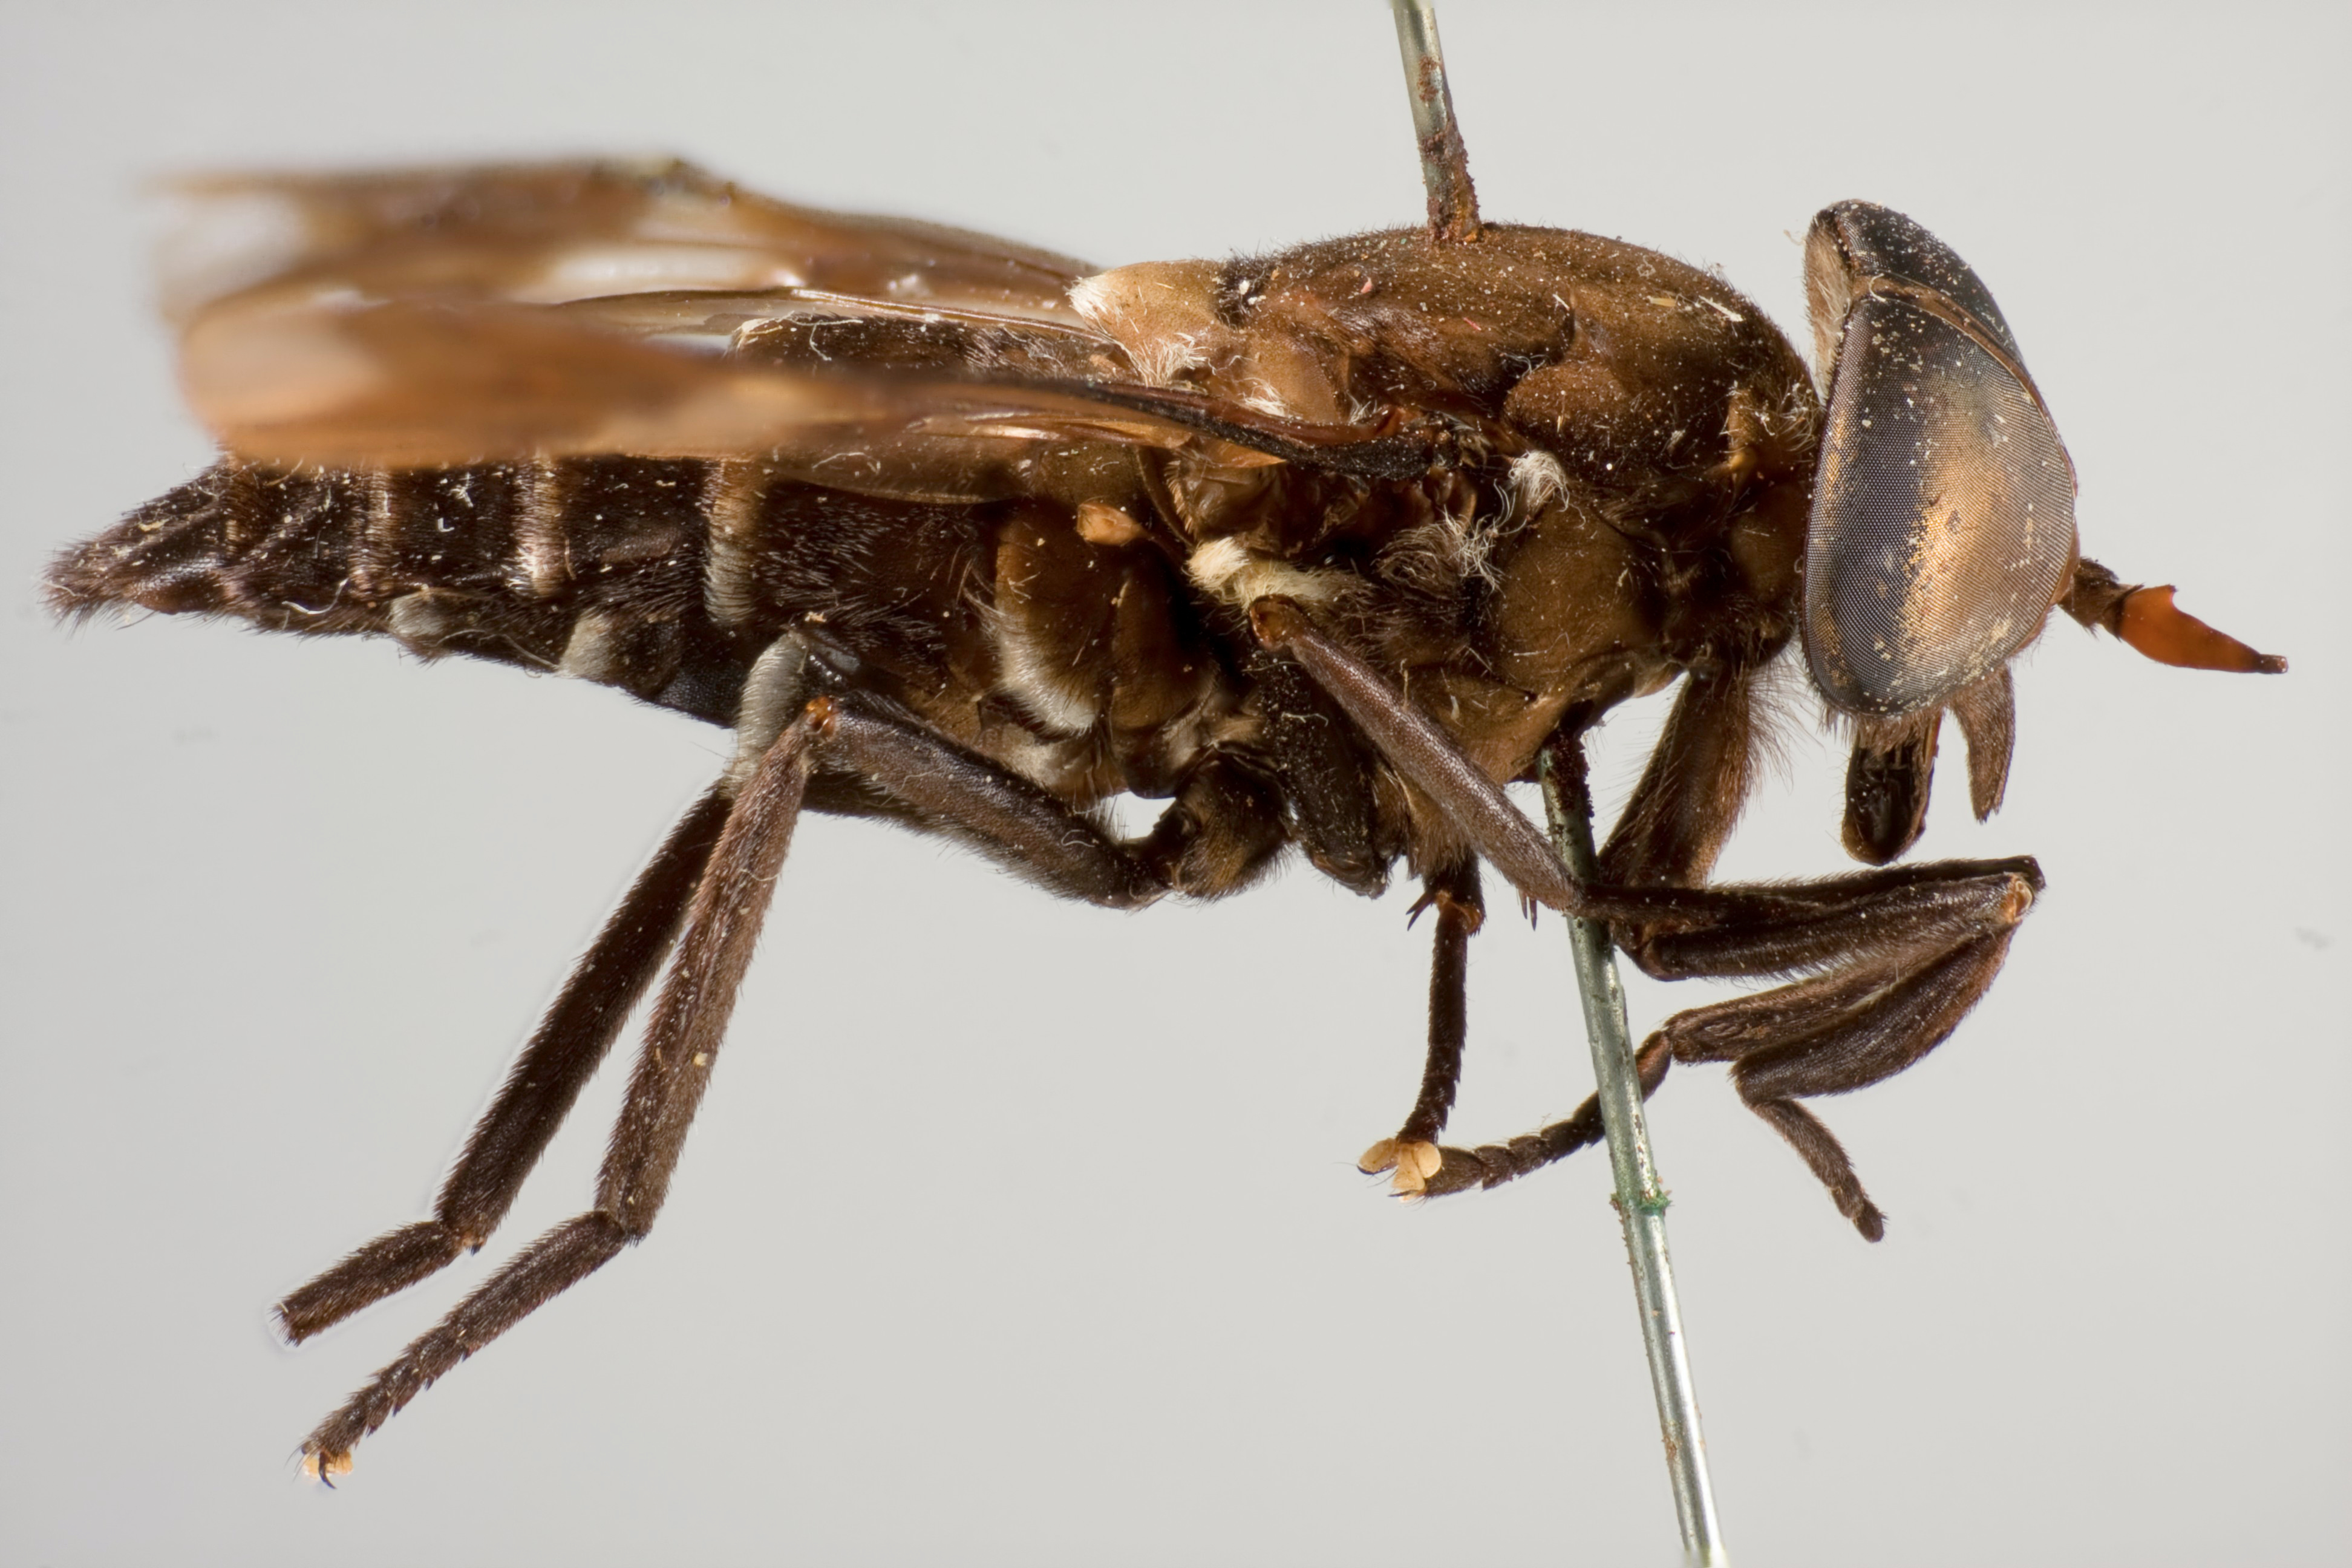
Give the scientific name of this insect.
Tabanus bakeri
